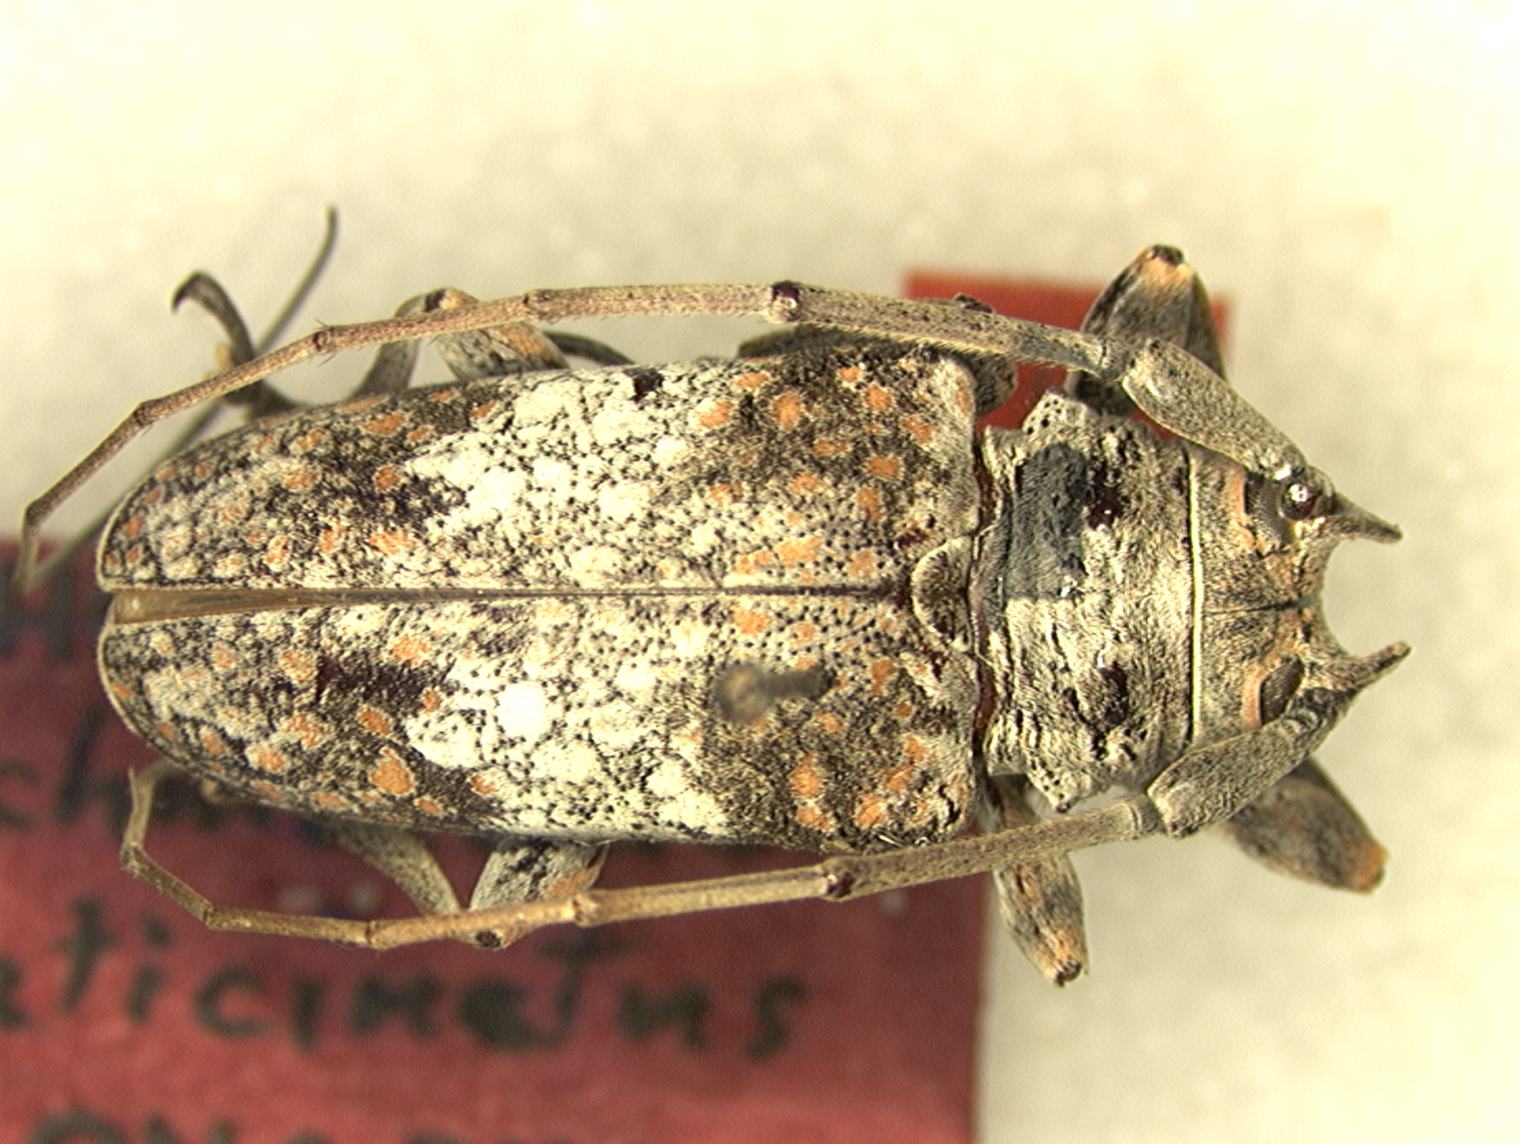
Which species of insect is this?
Lochmaeocles laticinctus
